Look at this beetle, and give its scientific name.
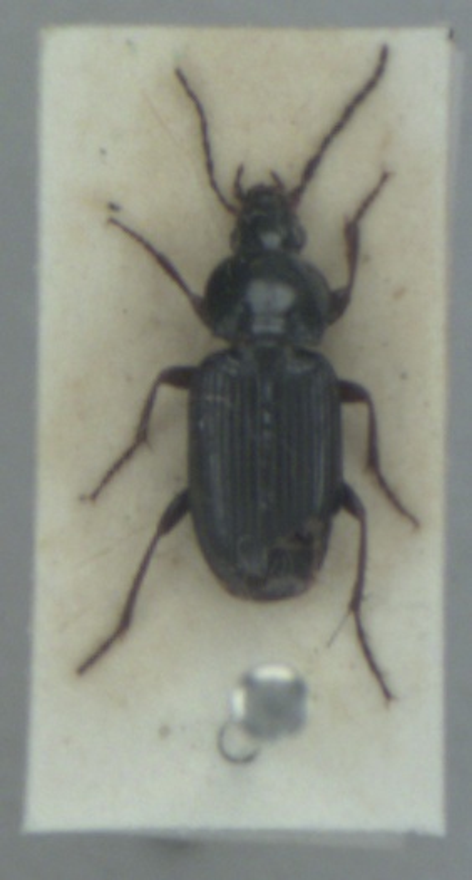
Pterostichus vernalis
